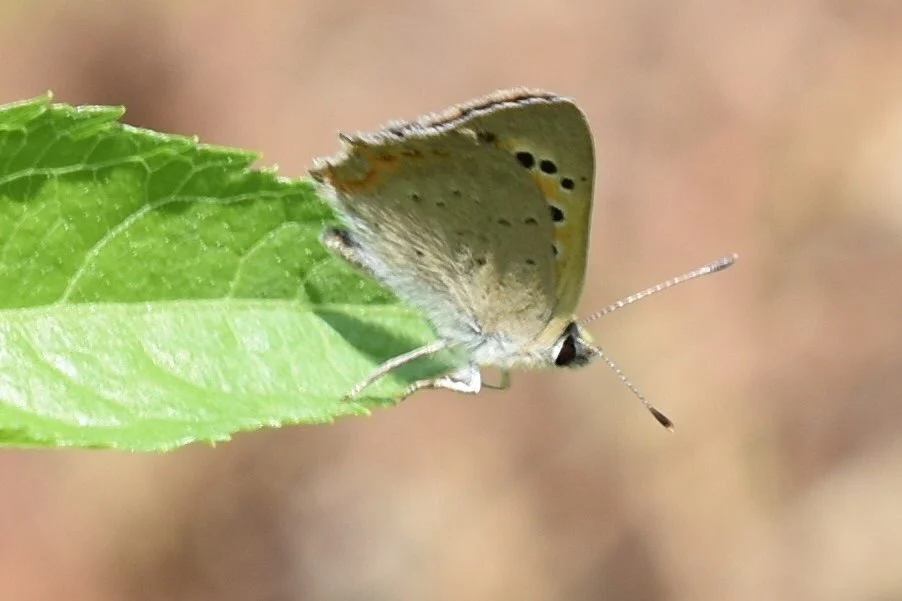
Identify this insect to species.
Lycaena phlaeas
